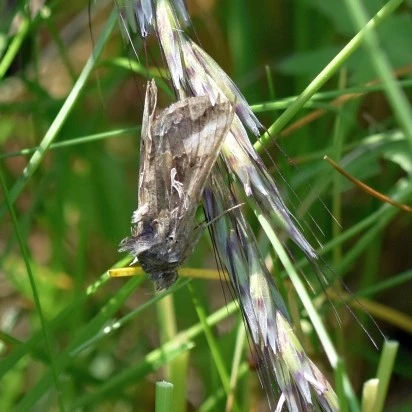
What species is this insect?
Autographa gamma
